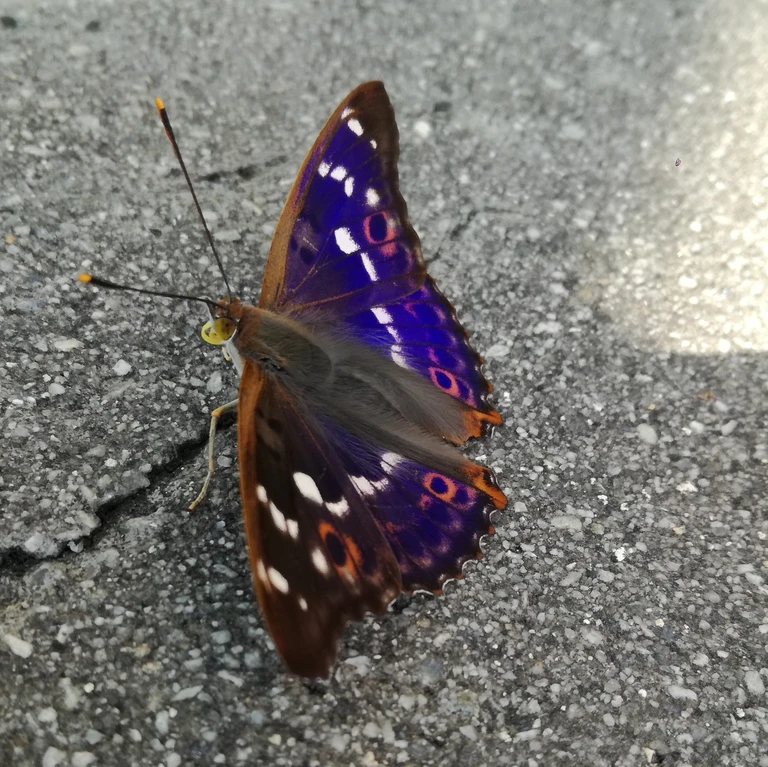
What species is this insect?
Apatura ilia
